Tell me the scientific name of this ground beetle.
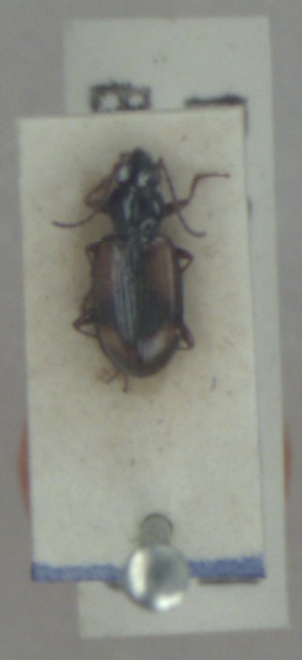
Bembidion femoratum
